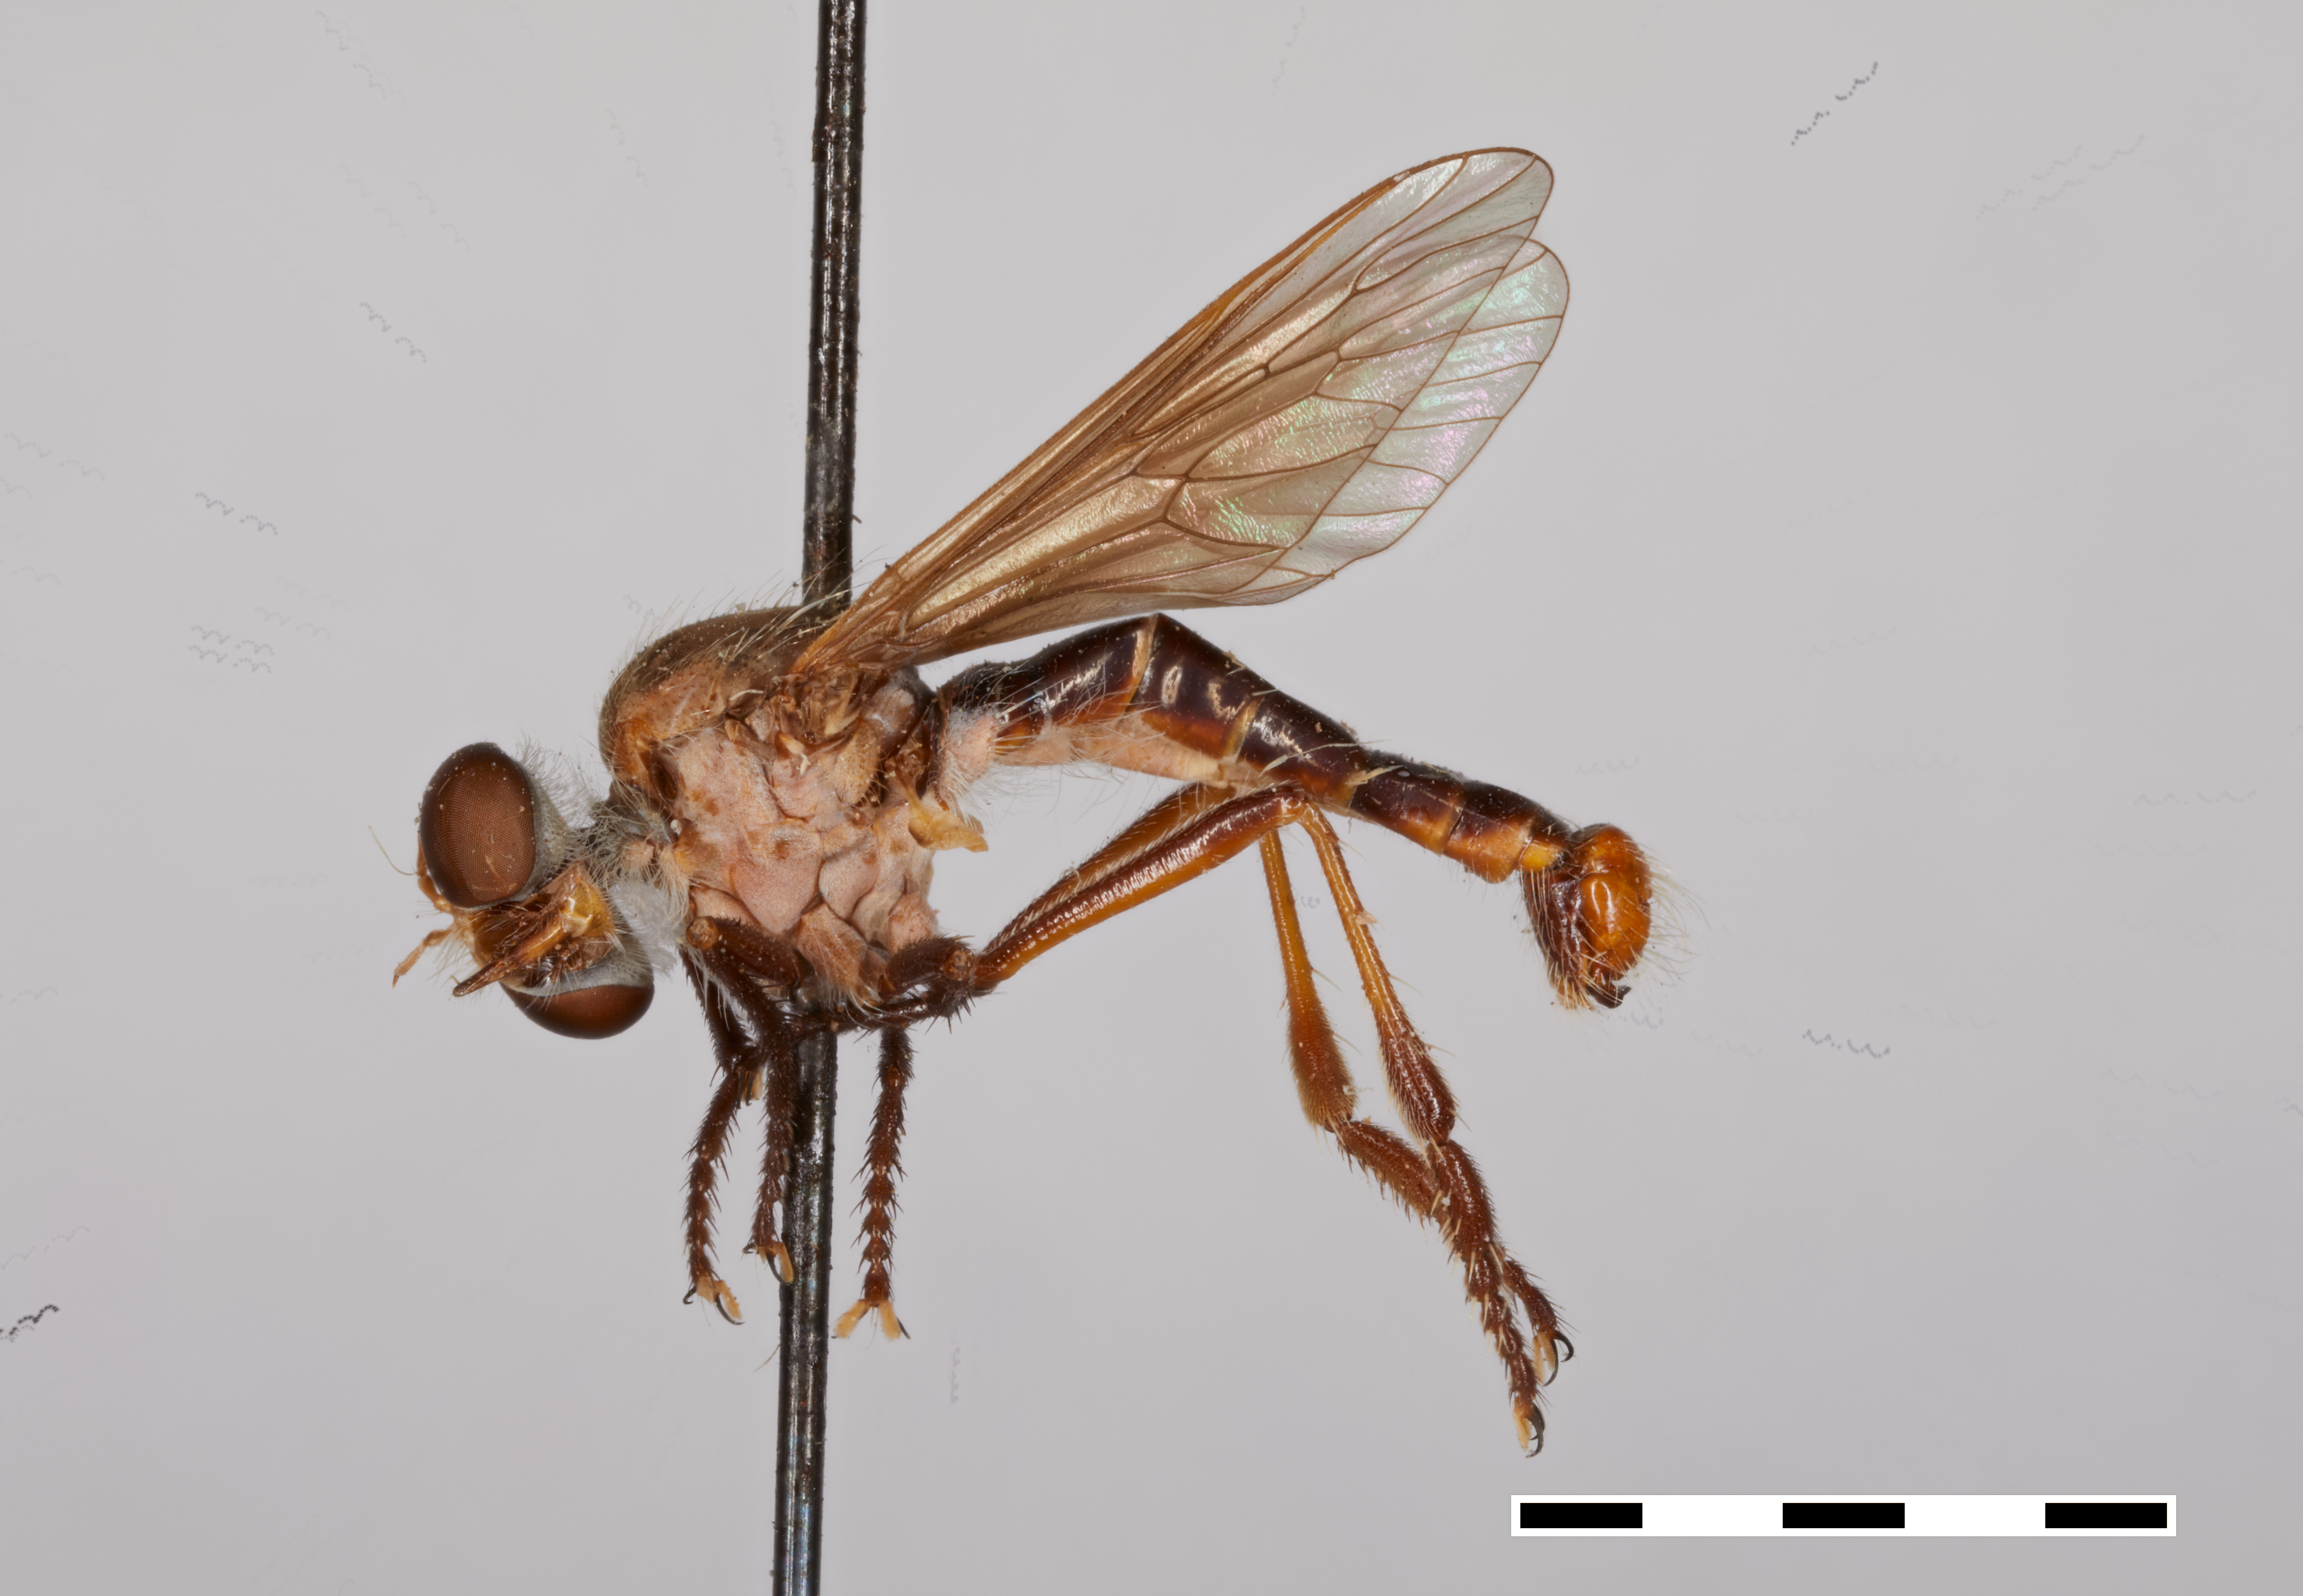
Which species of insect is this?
Aphamartania marga
